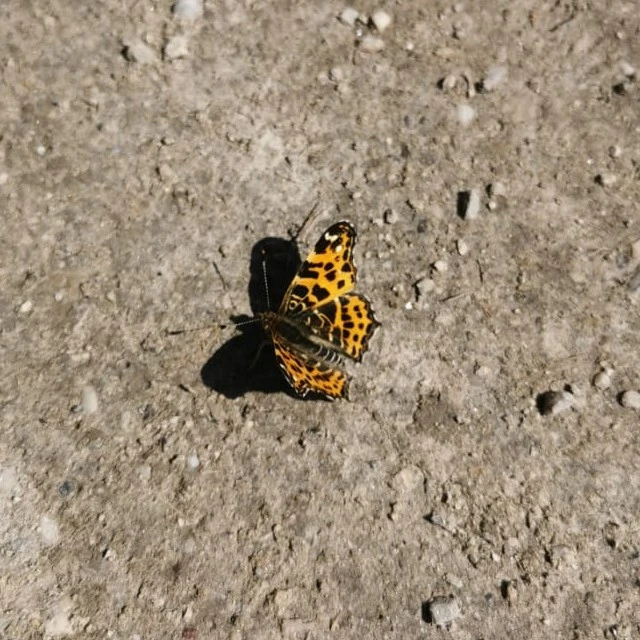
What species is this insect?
Araschnia levana
